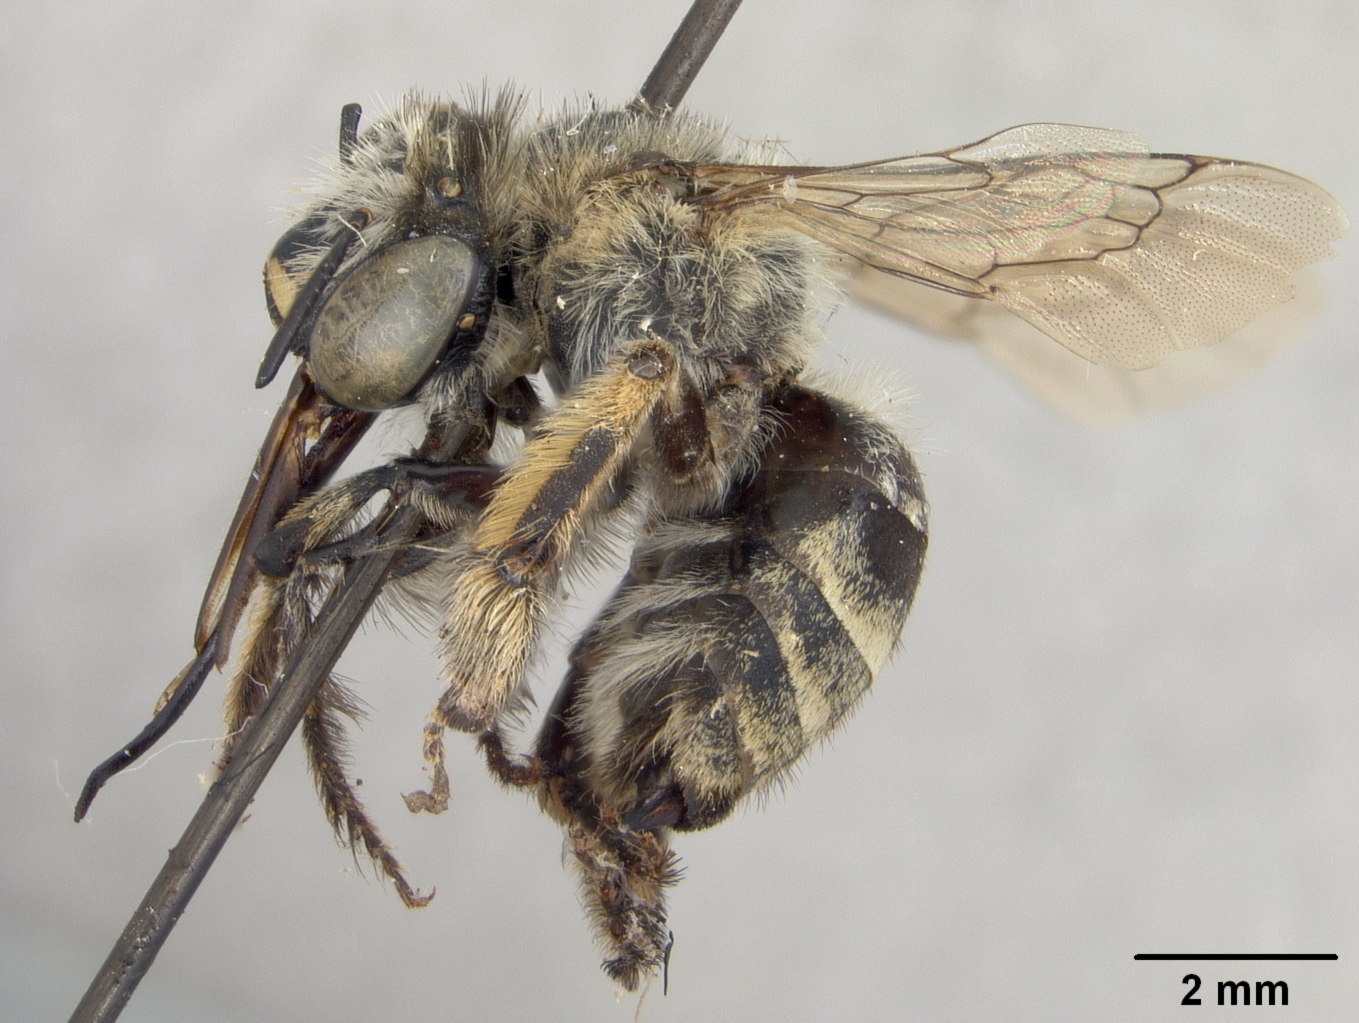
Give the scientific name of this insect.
Anthophora franciscana
